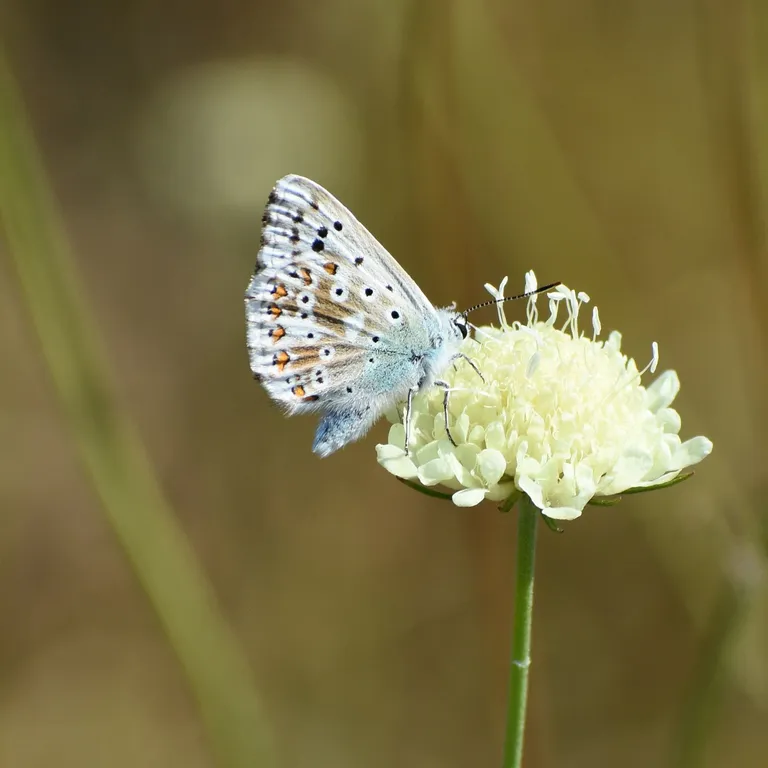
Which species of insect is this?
Lysandra coridon
